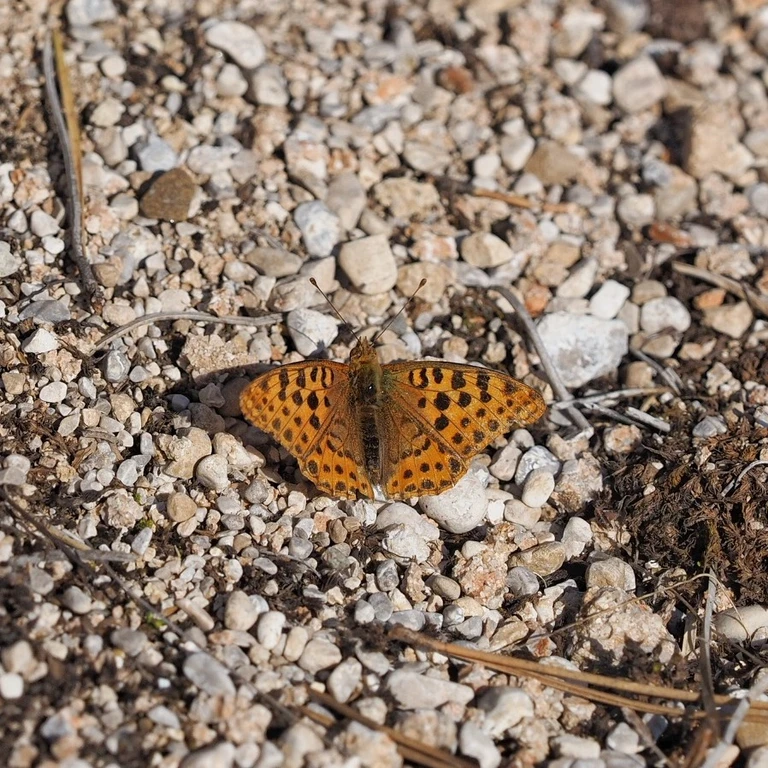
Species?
Issoria lathonia
